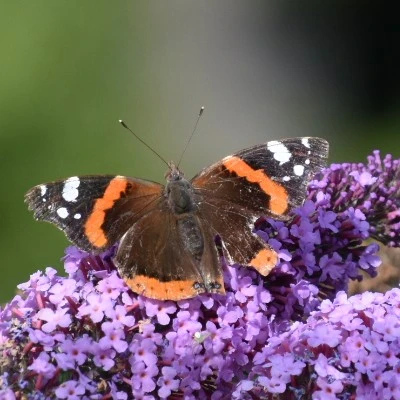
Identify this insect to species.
Vanessa atalanta
